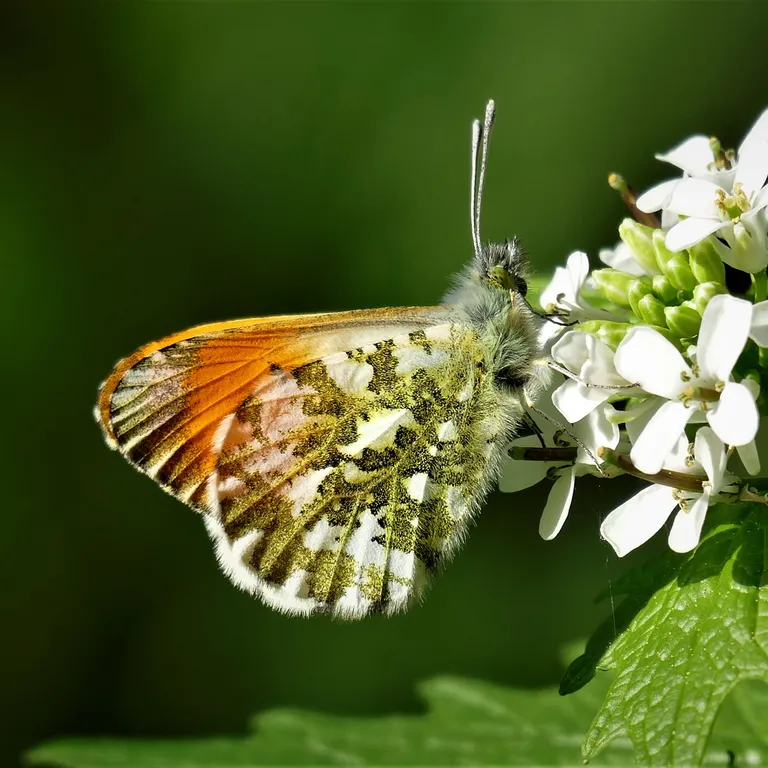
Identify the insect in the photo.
Anthocharis cardamines
